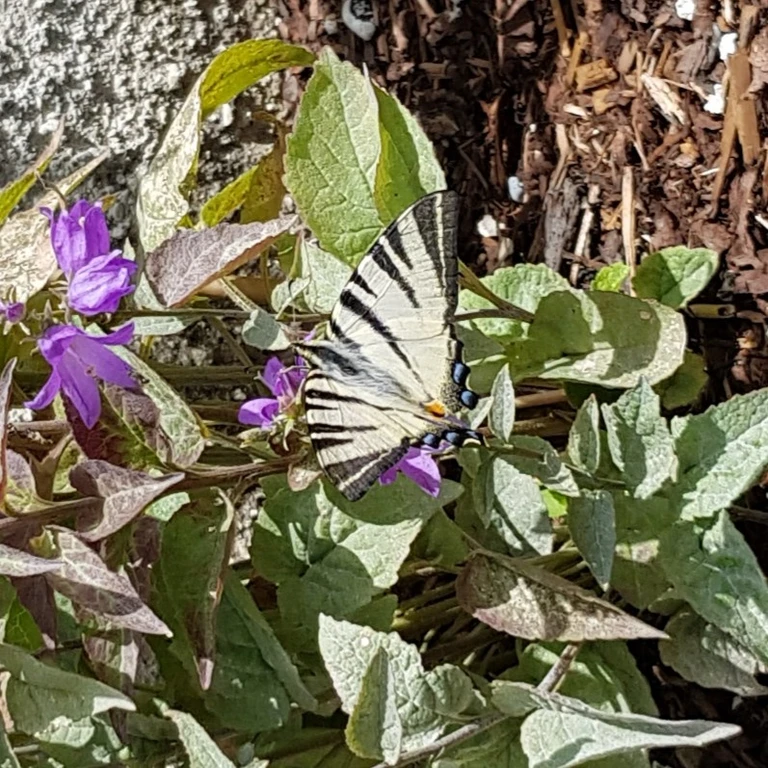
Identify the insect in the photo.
Iphiclides podalirius
